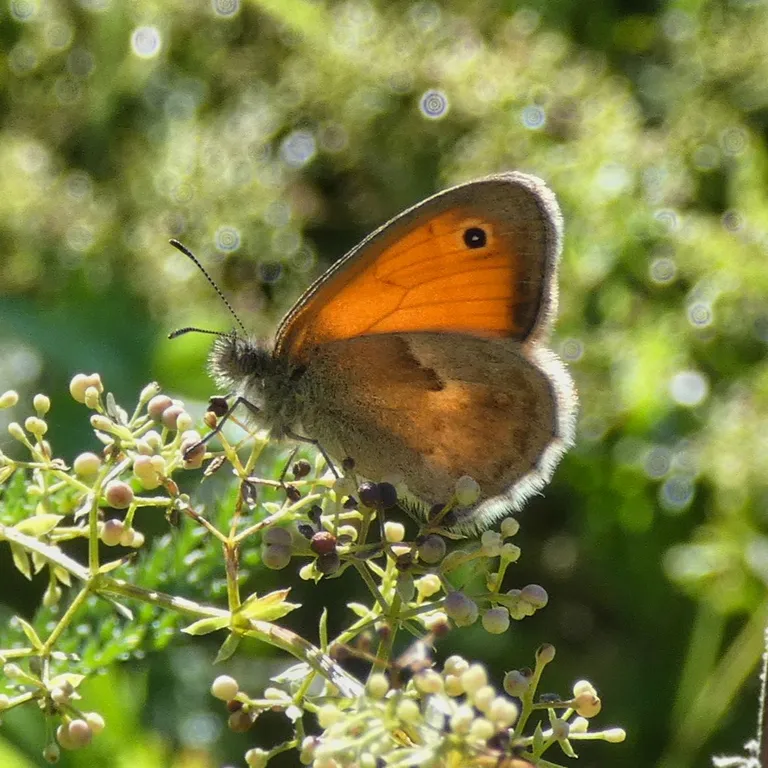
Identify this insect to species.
Coenonympha pamphilus
